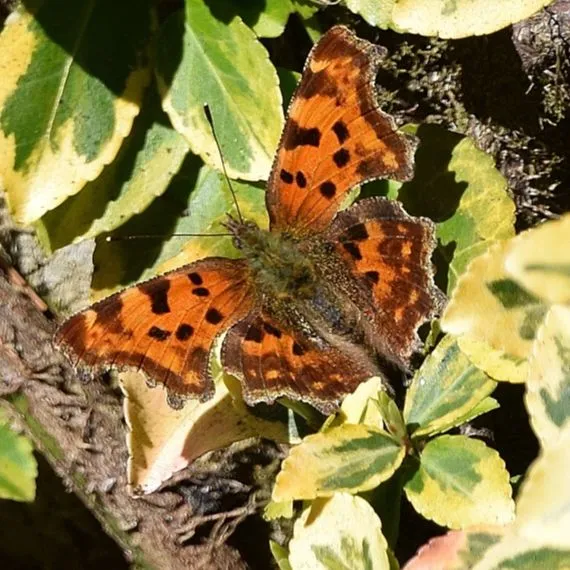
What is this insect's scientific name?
Polygonia c-album
